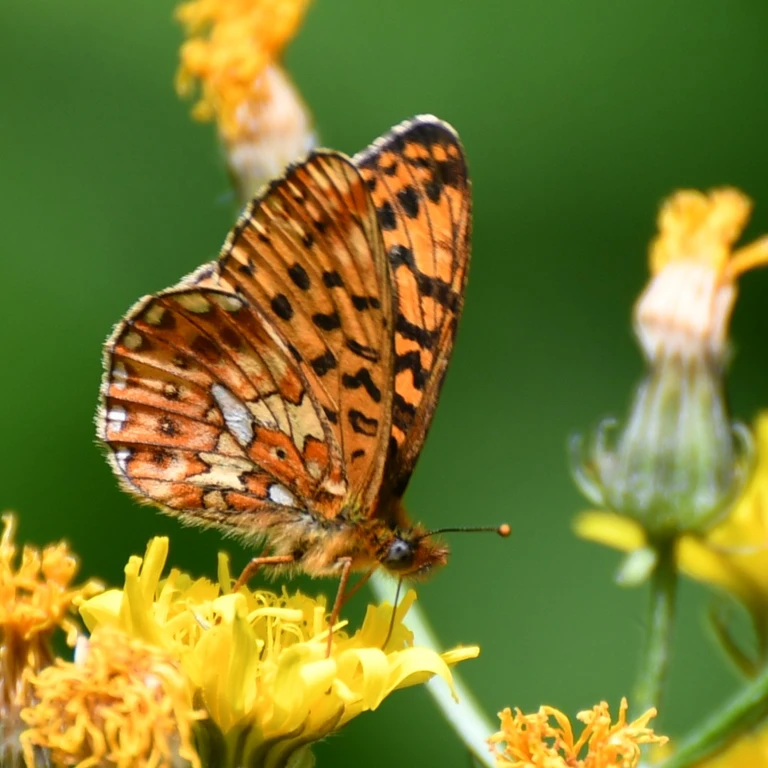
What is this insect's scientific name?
Boloria euphrosyne (also Clossiana euphrosyne)
